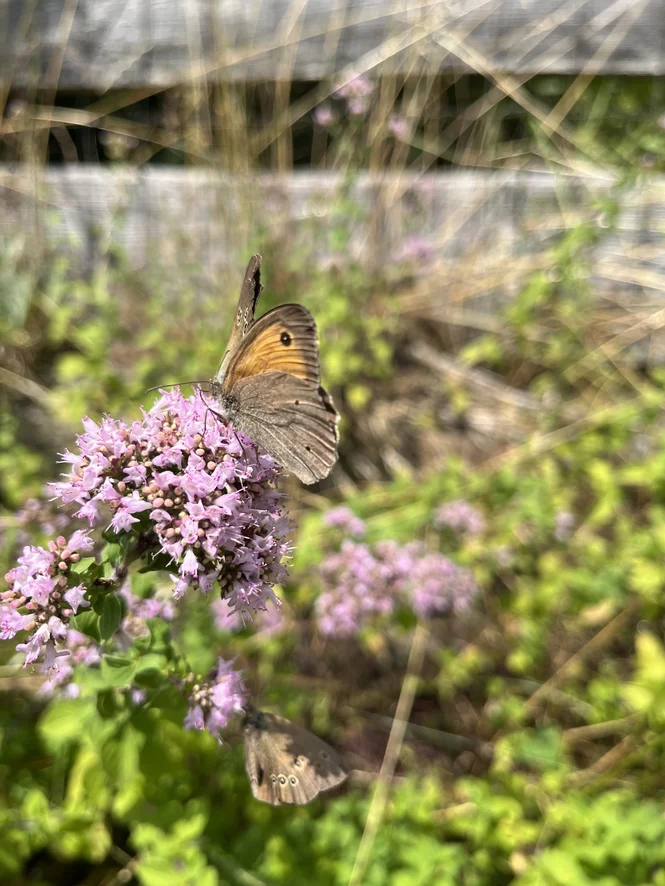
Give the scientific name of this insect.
Maniola jurtina
